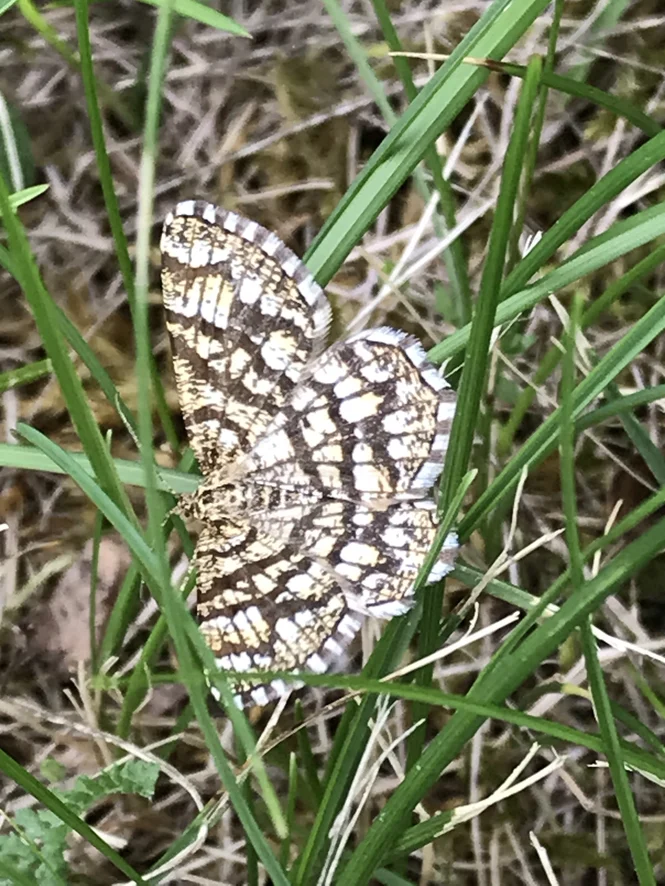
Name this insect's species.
Chiasmia clathrata
